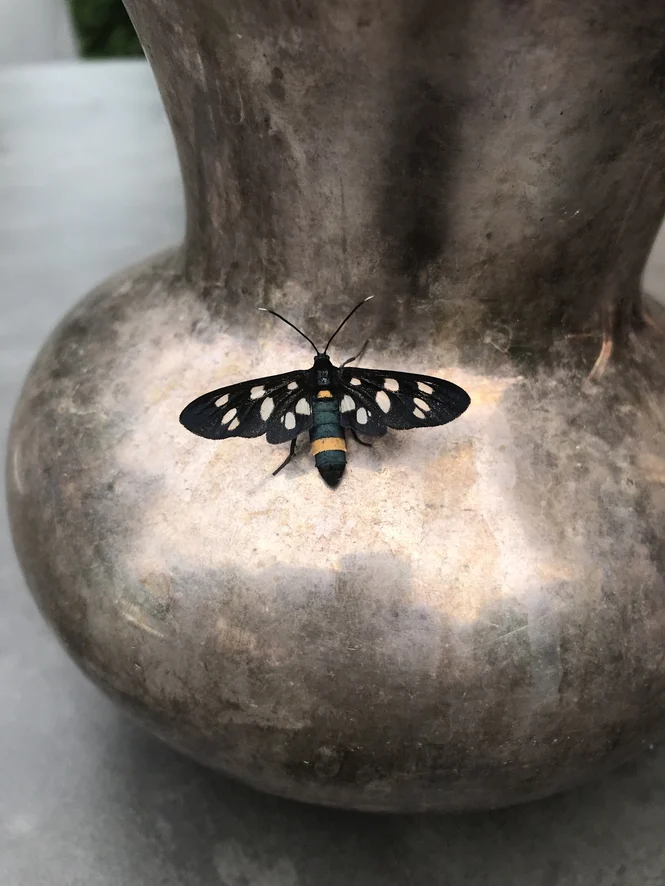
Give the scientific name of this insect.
Amata phegea
